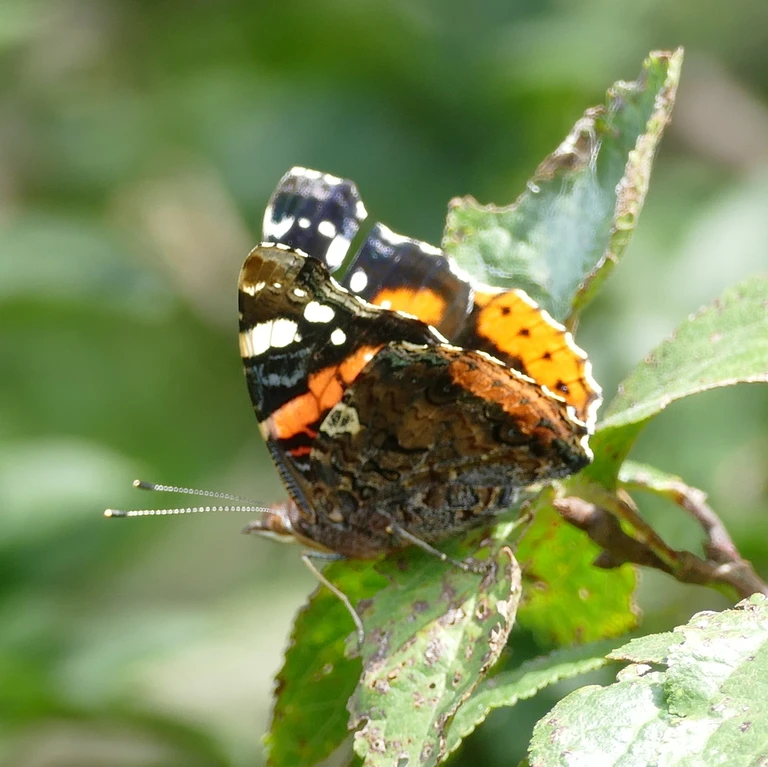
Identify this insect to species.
Vanessa atalanta
